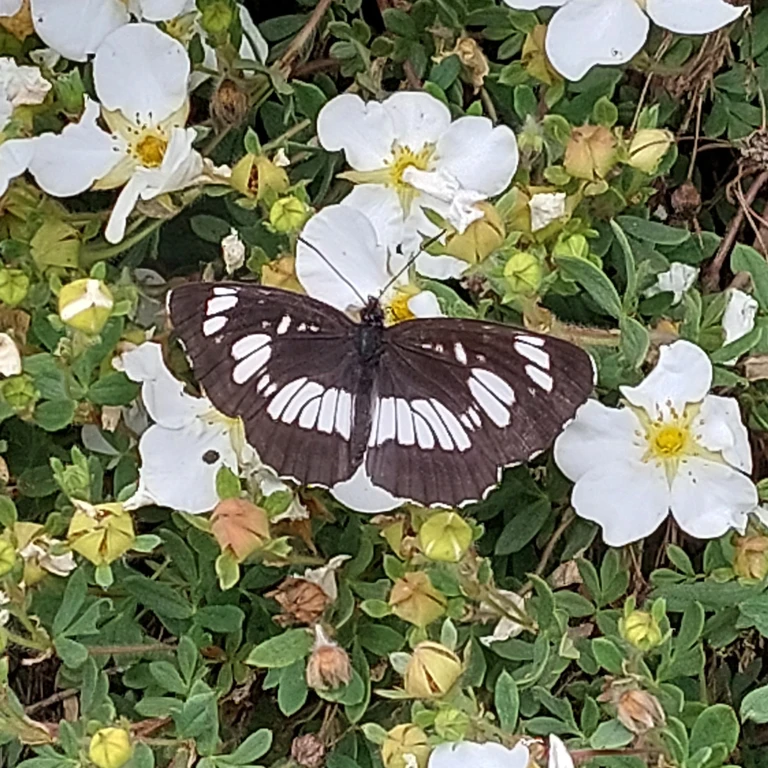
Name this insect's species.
Neptis rivularis
